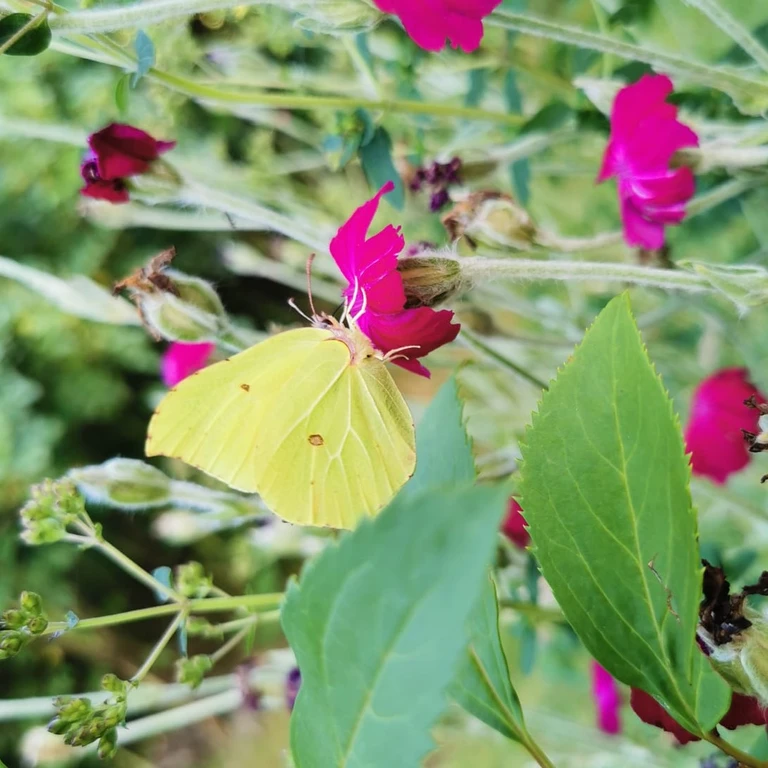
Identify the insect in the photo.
Gonepteryx rhamni
